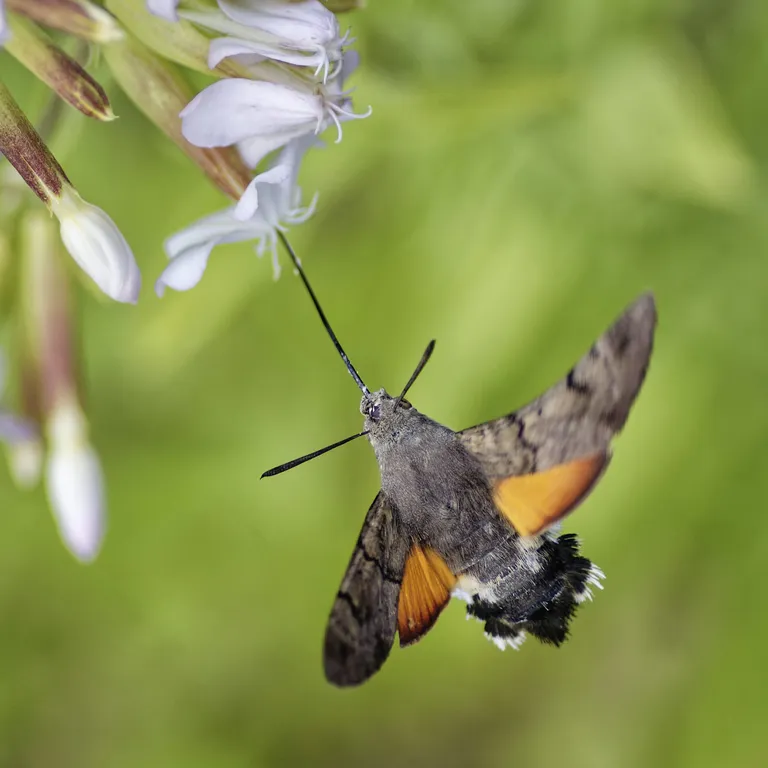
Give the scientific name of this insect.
Macroglossum stellatarum
